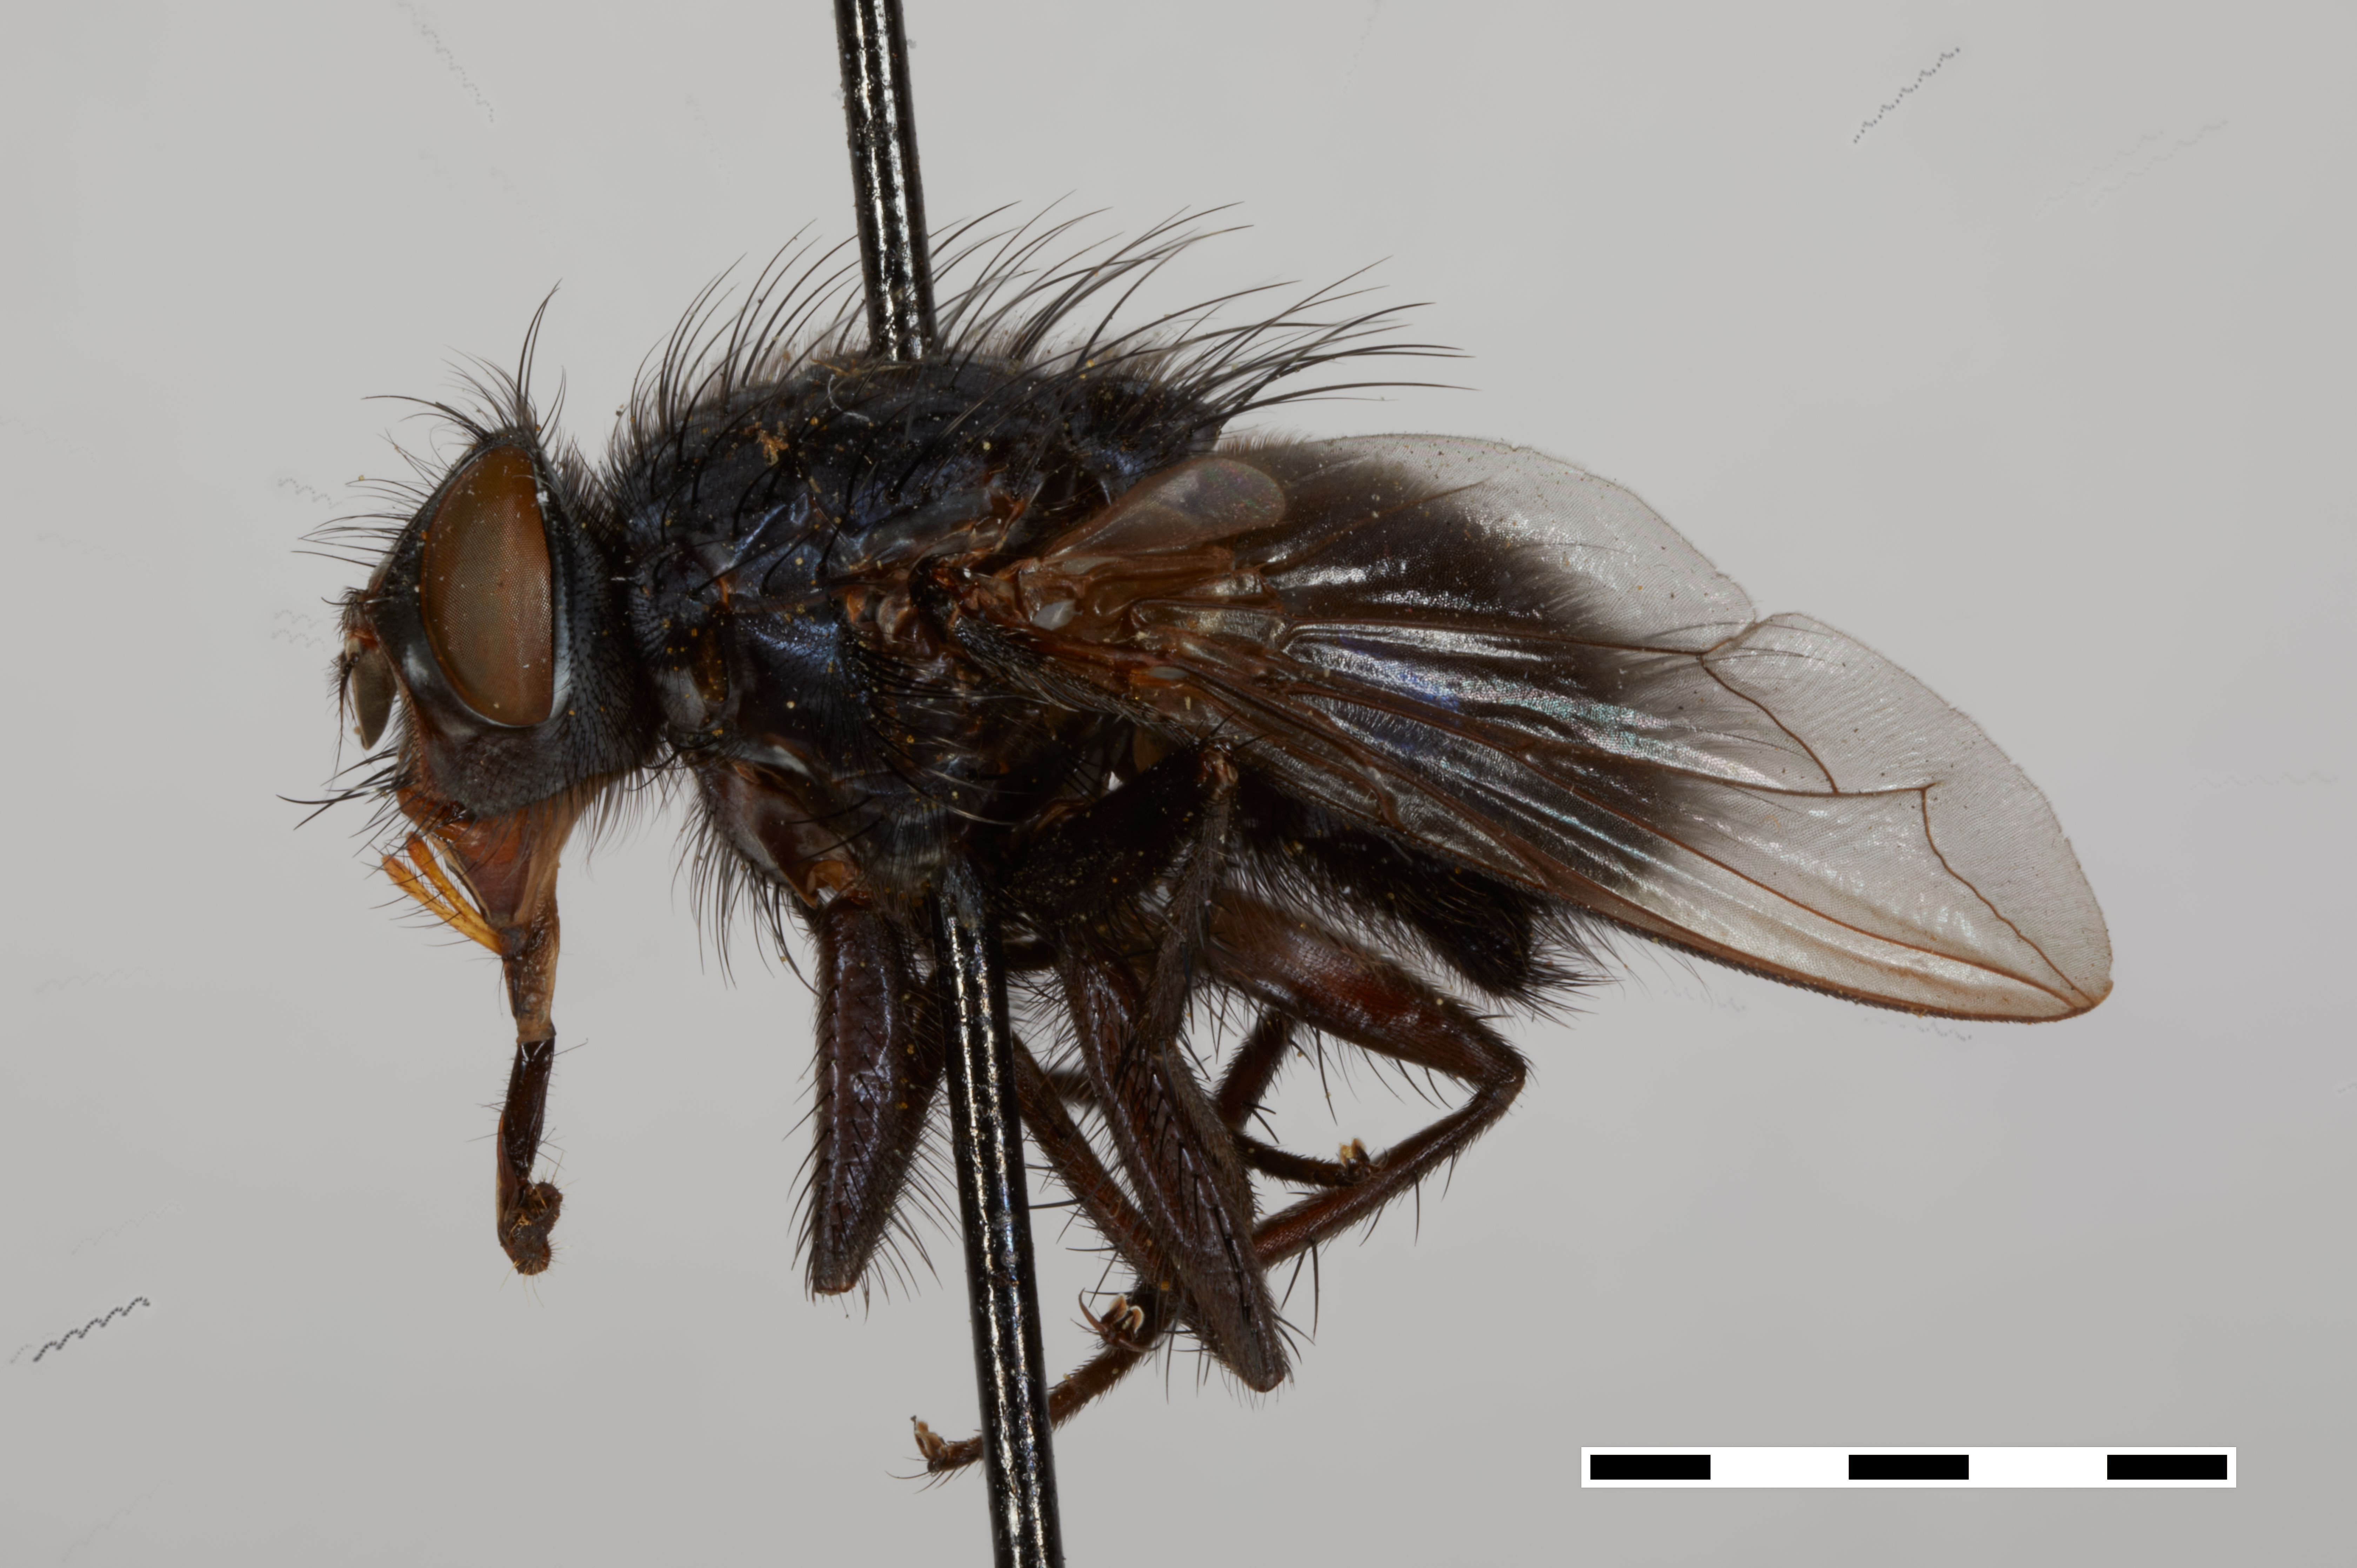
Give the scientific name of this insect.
Acronesia aldrichia (also Steringomyia aldrichia)
